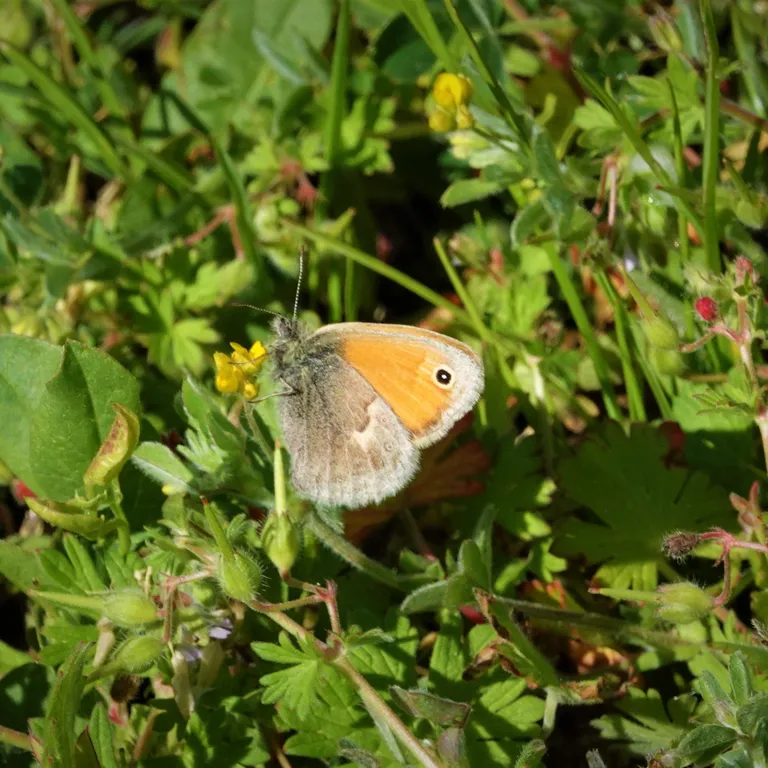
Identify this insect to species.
Coenonympha pamphilus
